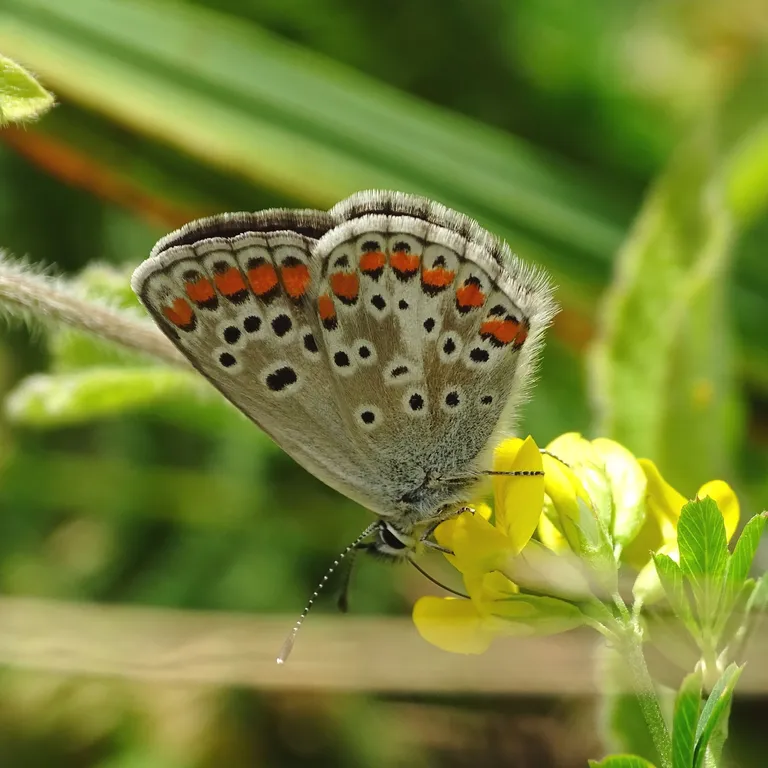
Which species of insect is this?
Aricia agestis/artaxerxes
